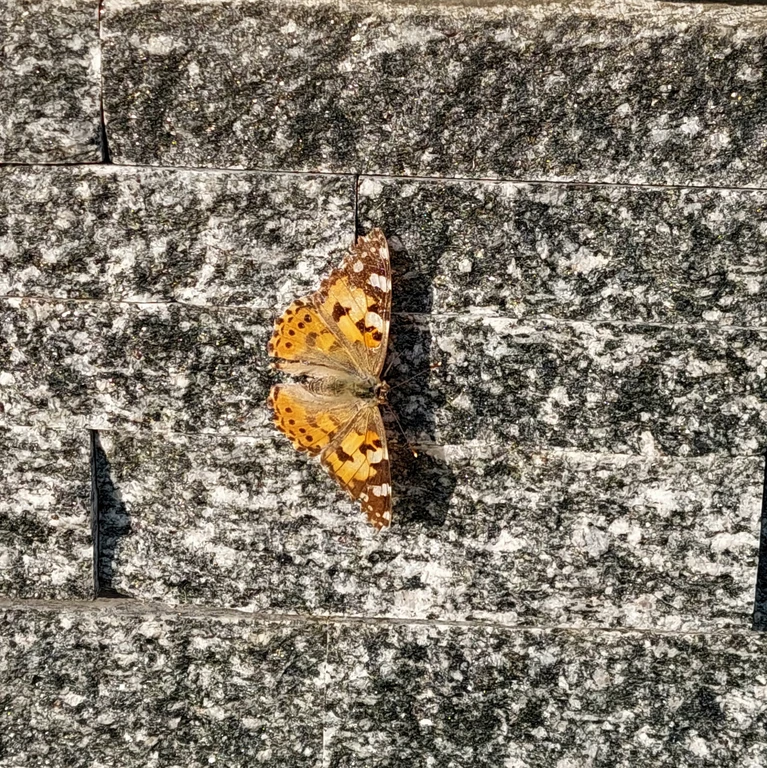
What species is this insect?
Vanessa cardui
